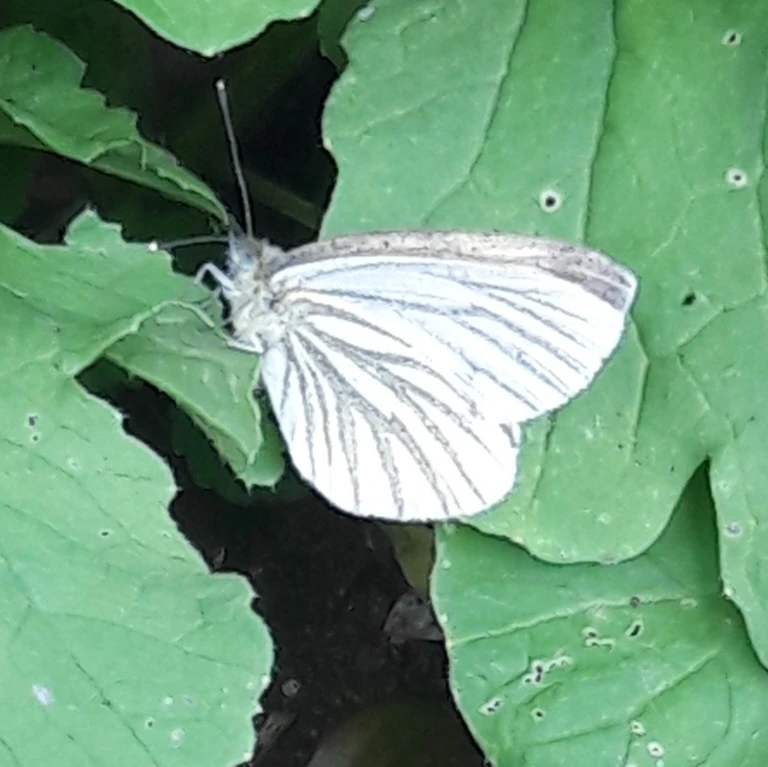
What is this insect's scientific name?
Pieris bryoniae
